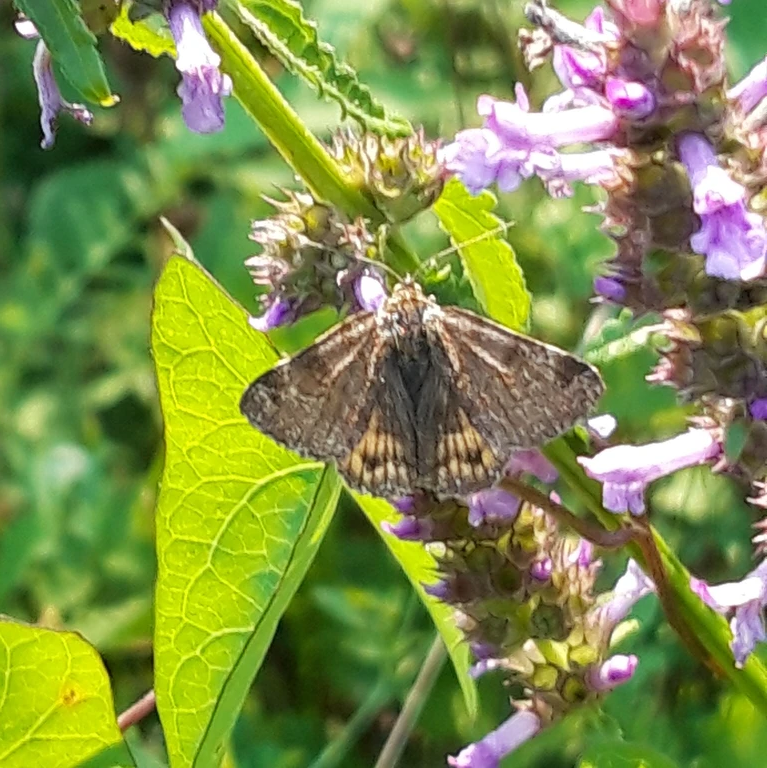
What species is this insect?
Euclidia glyphica
